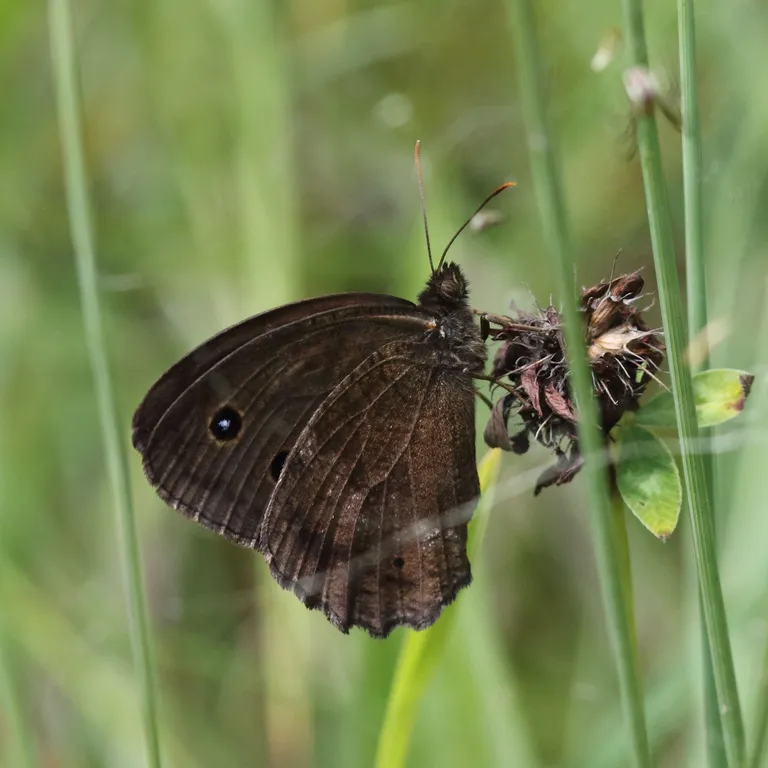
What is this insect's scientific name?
Minois dryas
